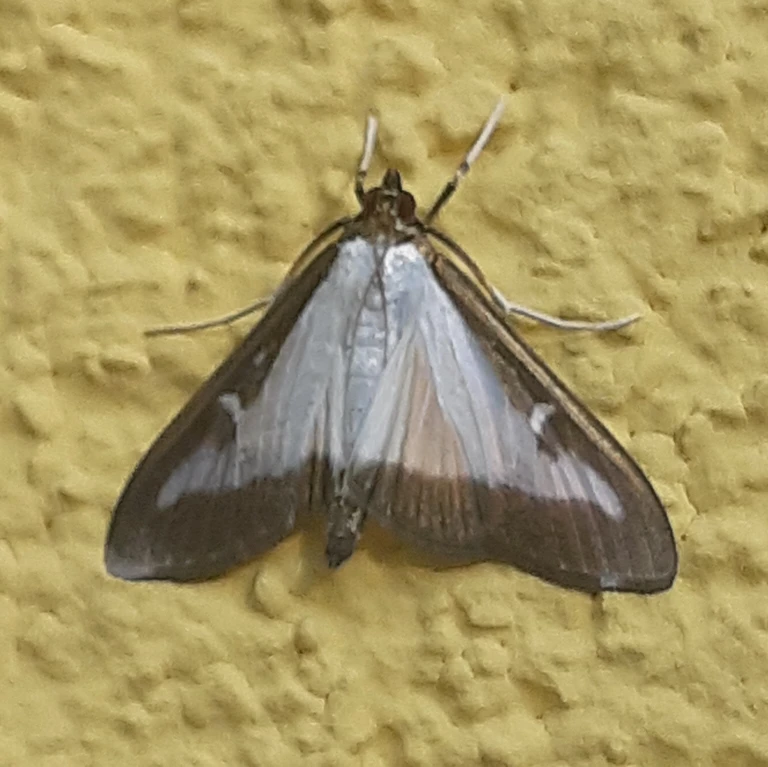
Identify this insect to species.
Cydalima perspectalis
